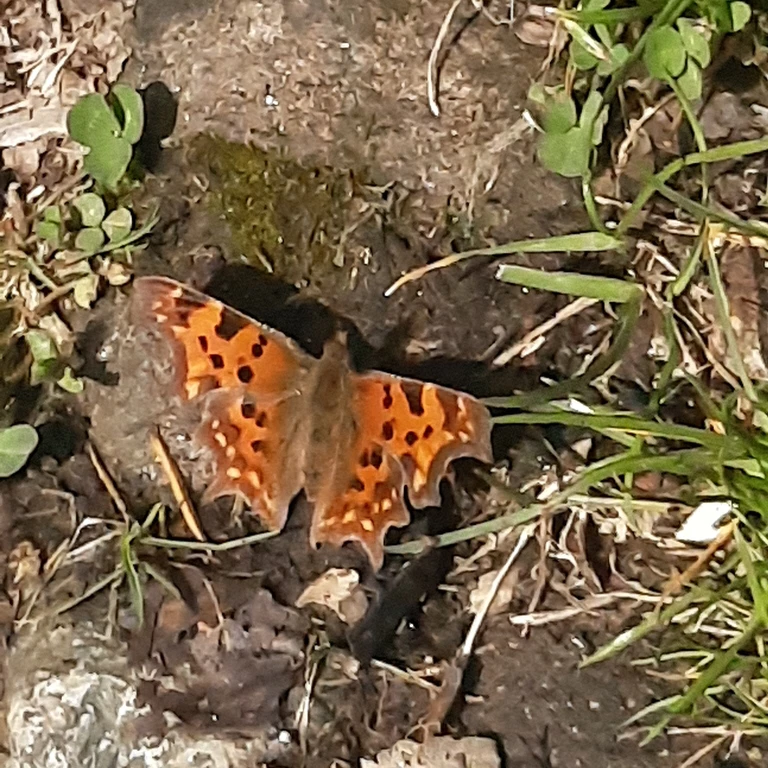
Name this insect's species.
Polygonia c-album
